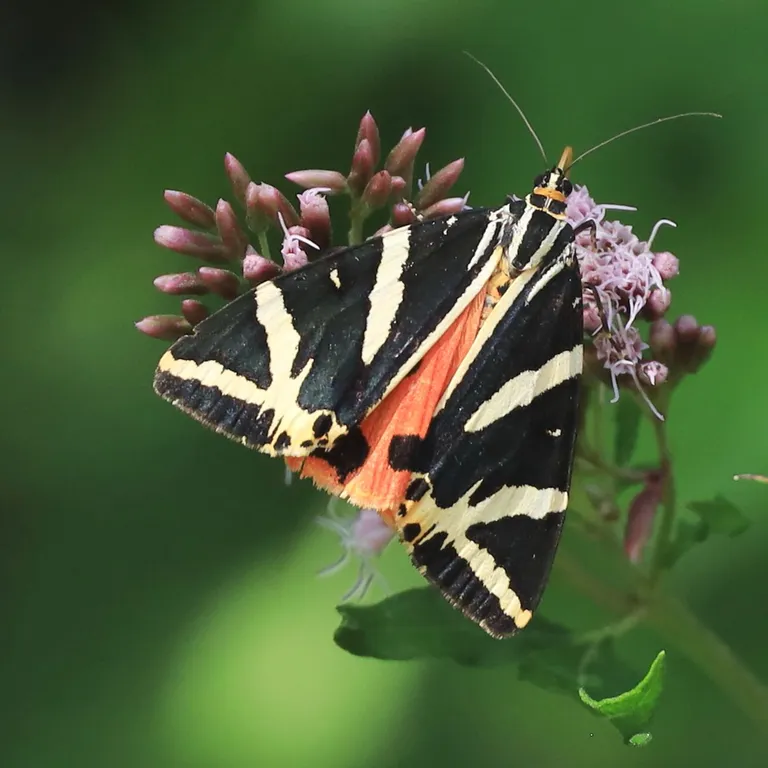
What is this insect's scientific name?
Euplagia quadripunctaria
